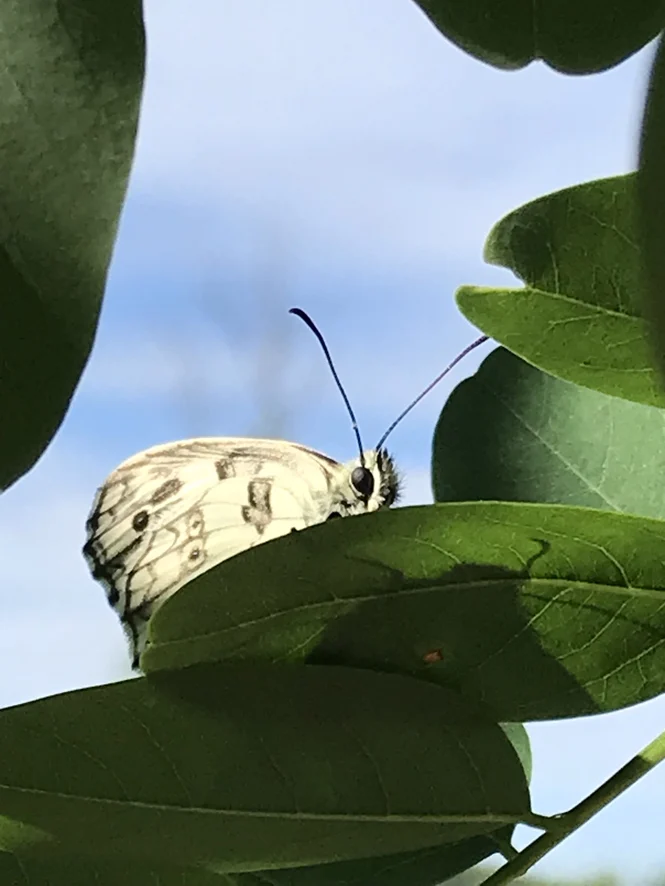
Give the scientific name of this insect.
Melanargia galathea
